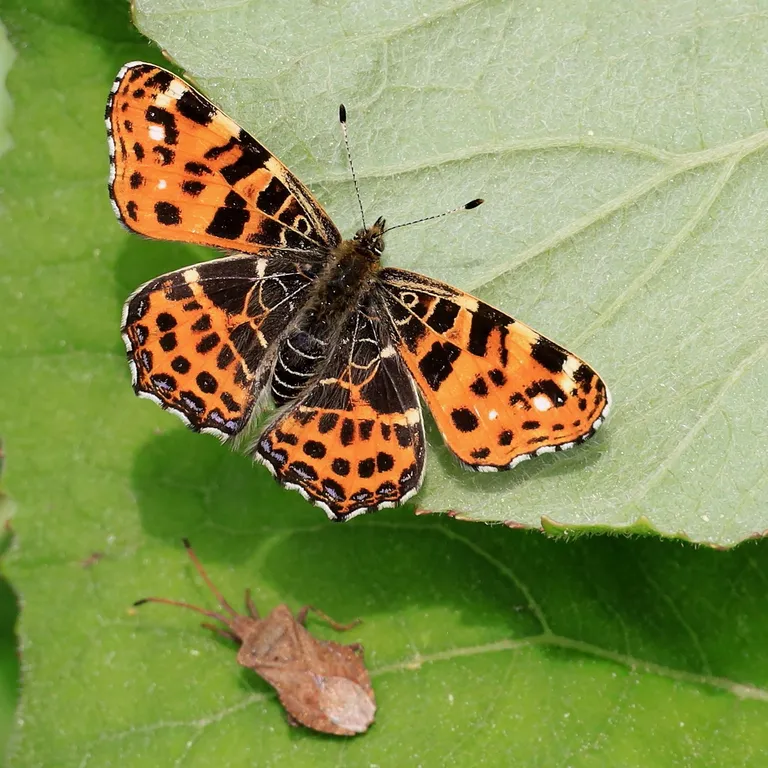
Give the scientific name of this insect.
Araschnia levana
